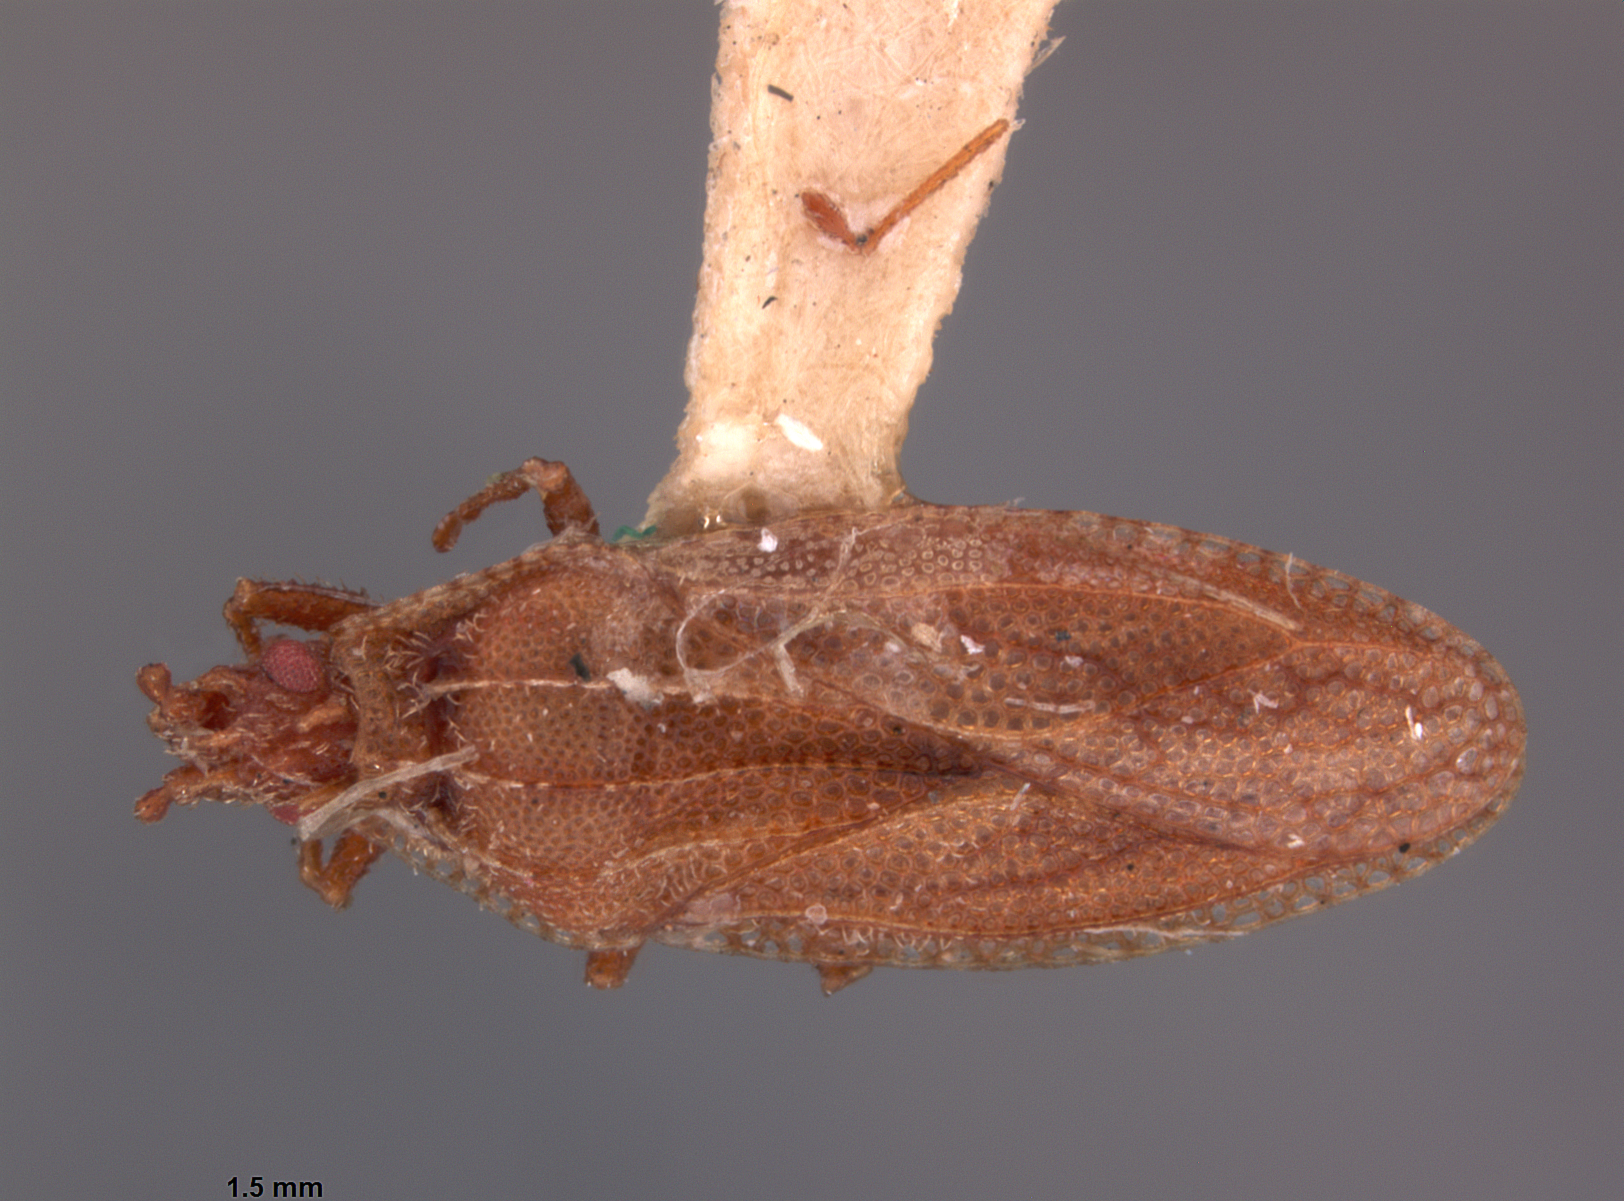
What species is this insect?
Euaulana tasmaniae
